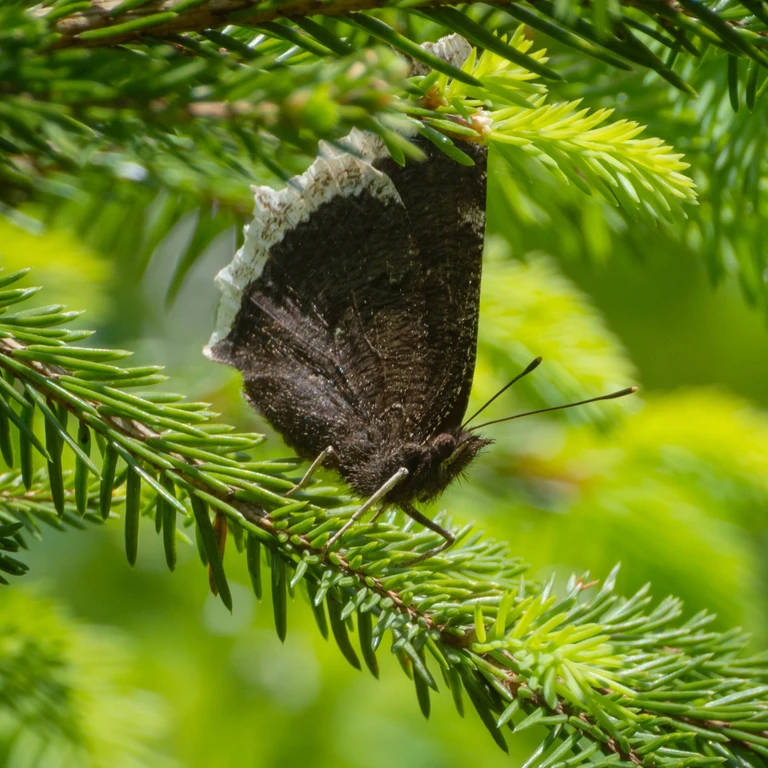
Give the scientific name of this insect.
Nymphalis antiopa
